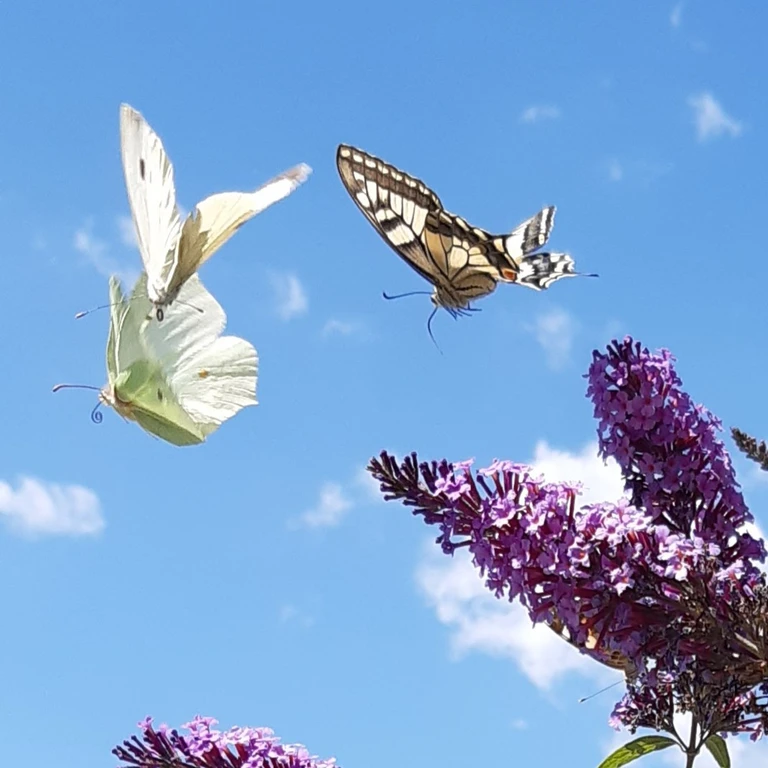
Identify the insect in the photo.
Gonepteryx rhamni
